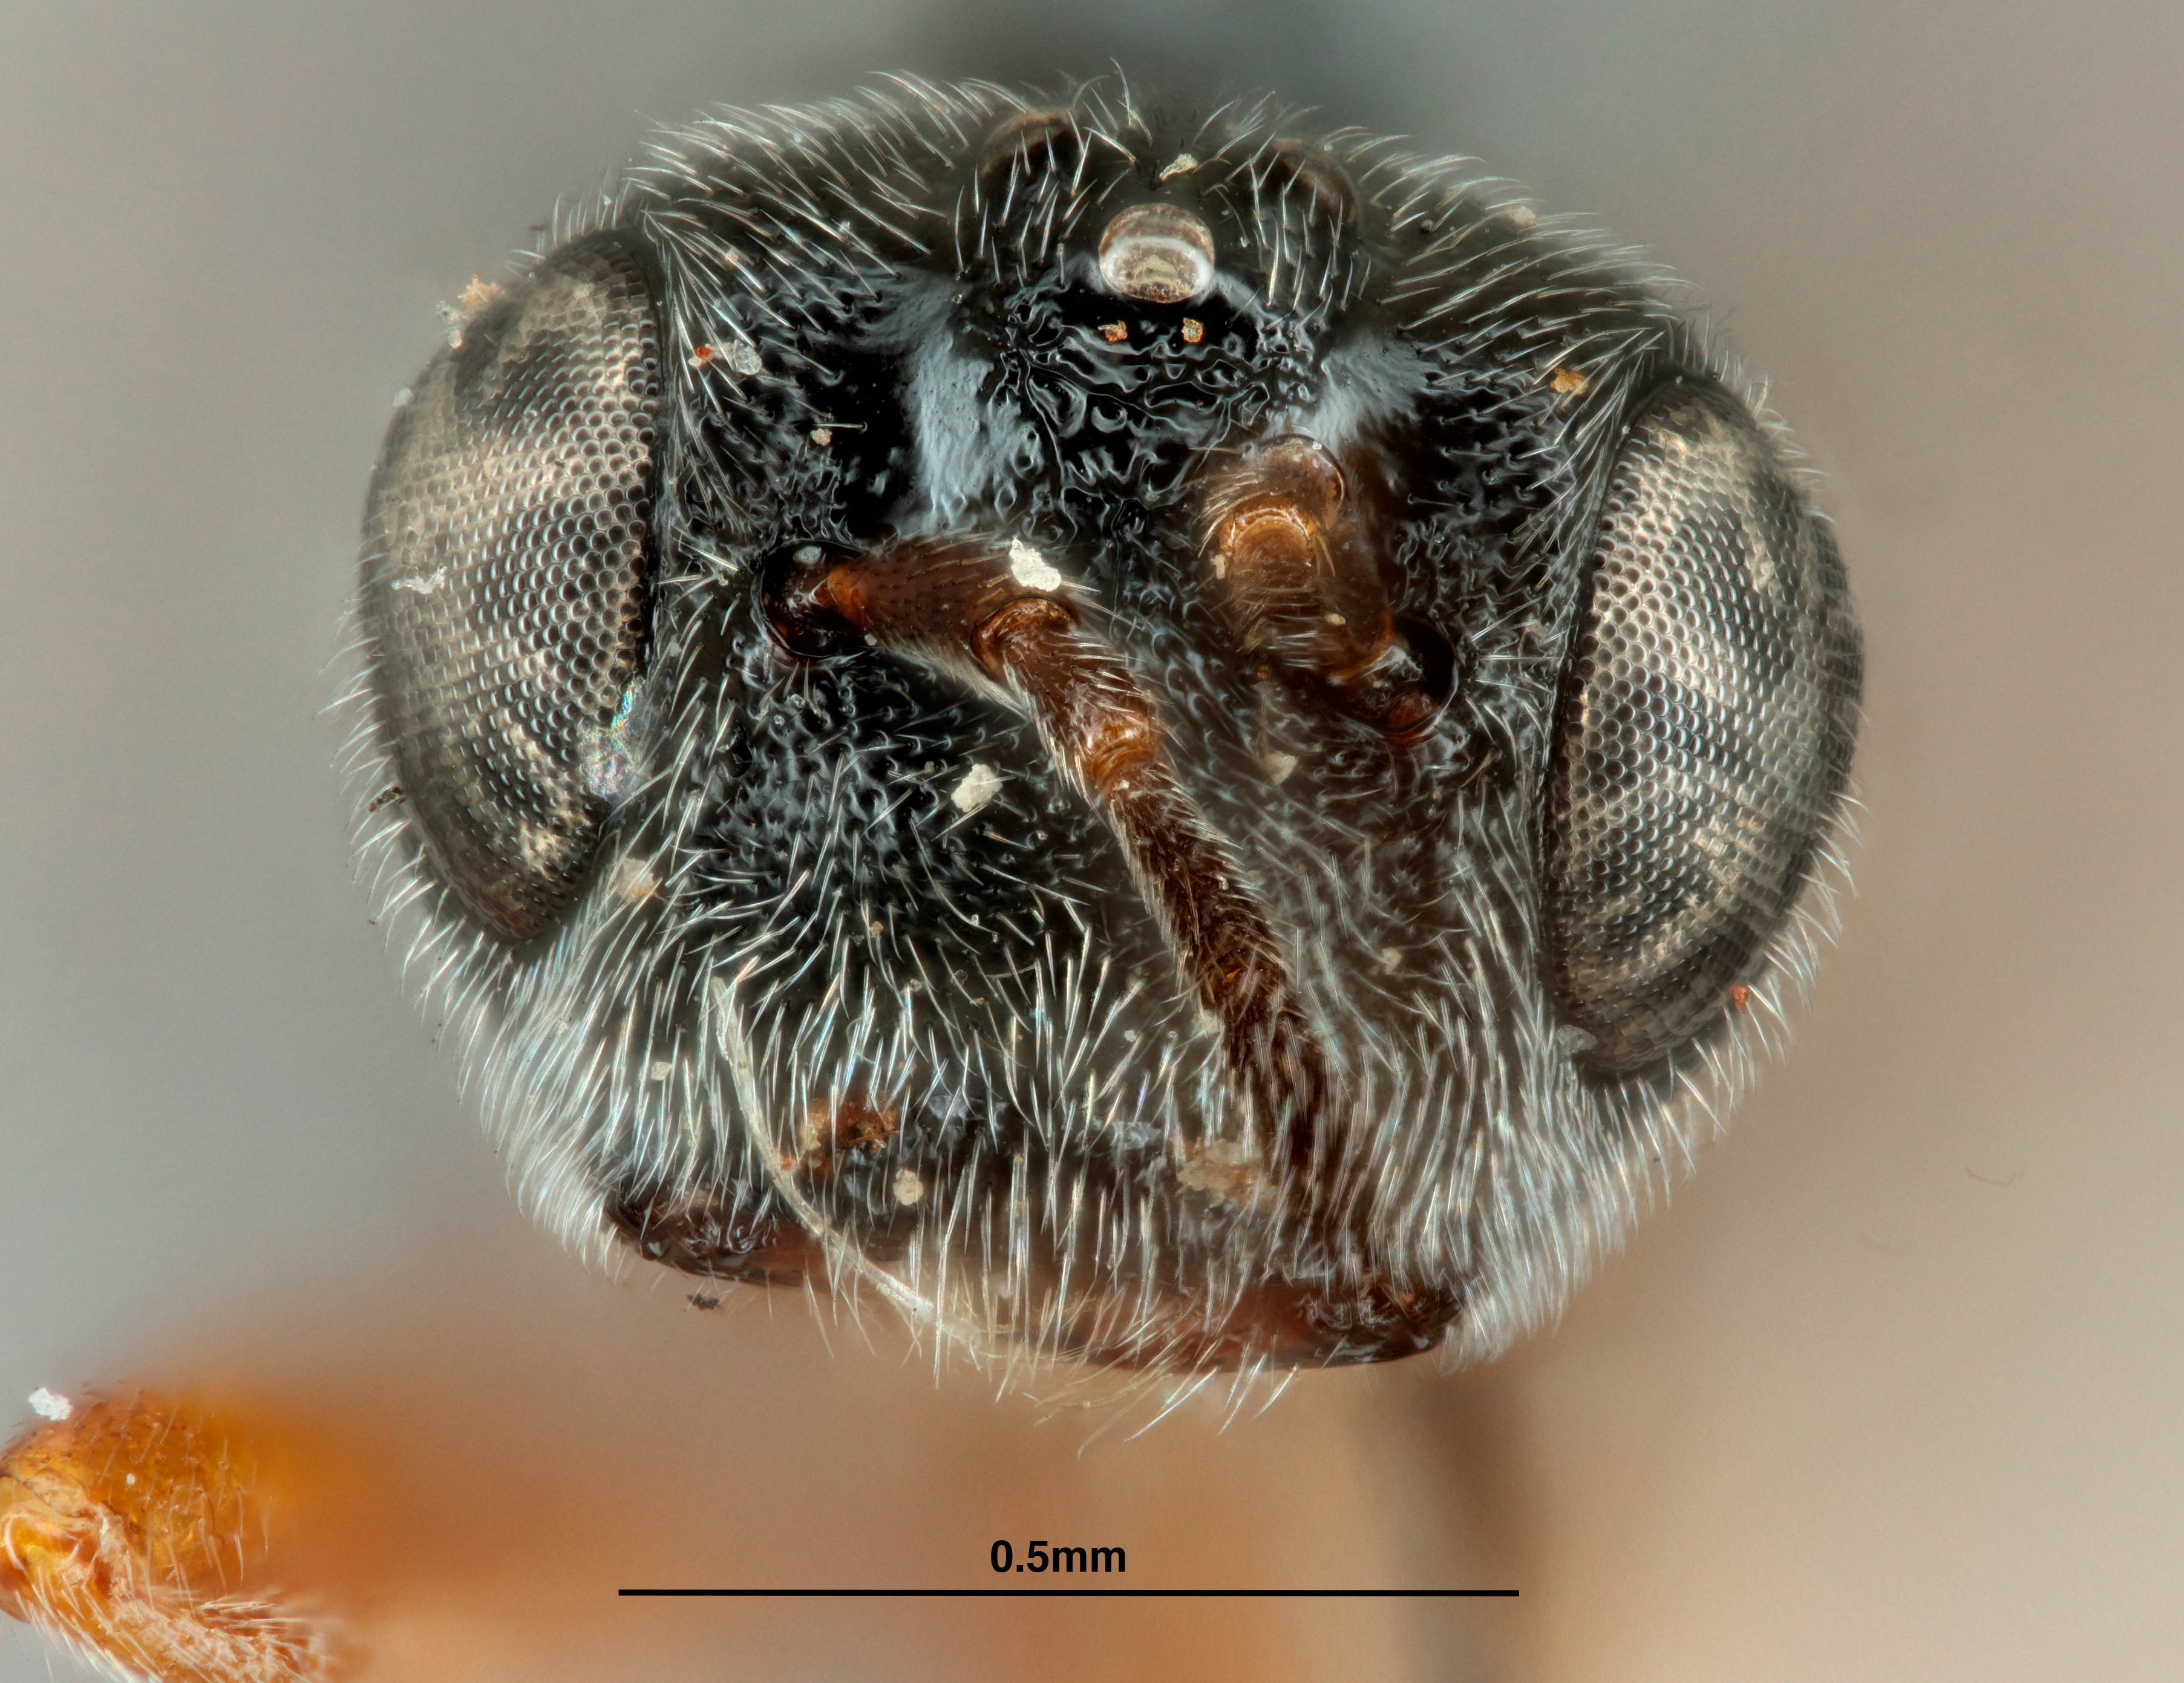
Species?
Urosigalphus pini
